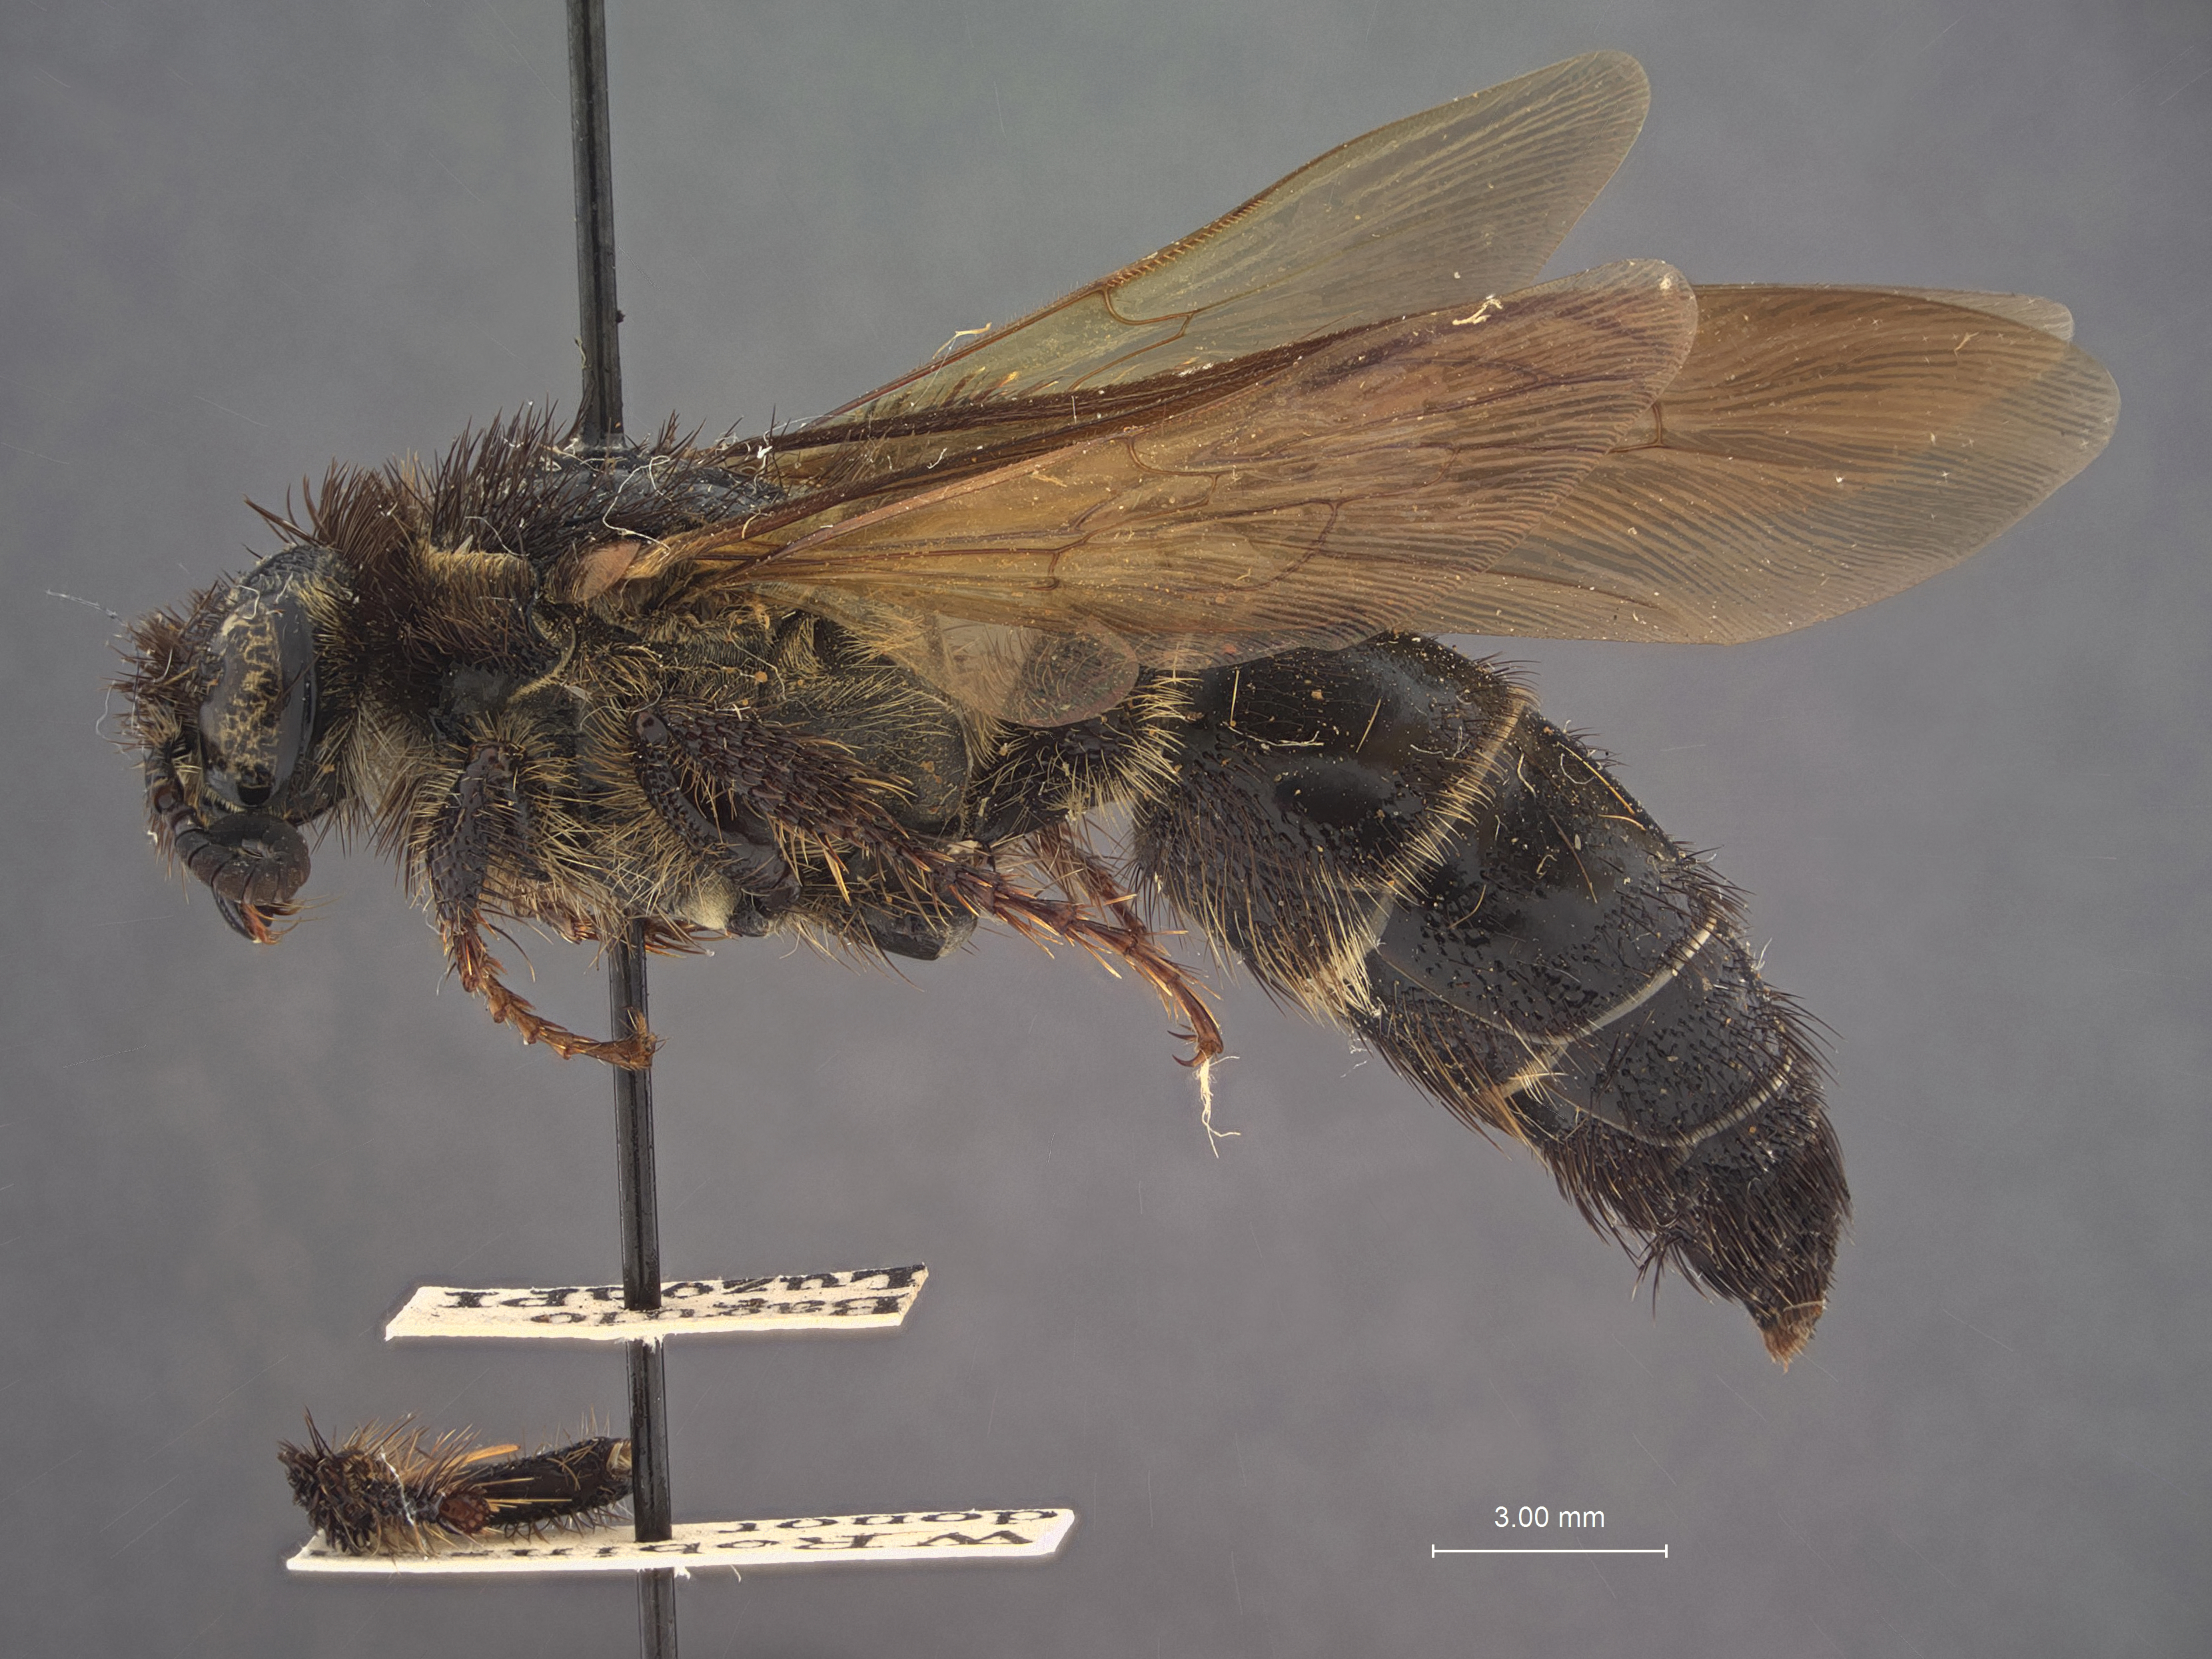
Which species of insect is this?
Scolia luzonenis
